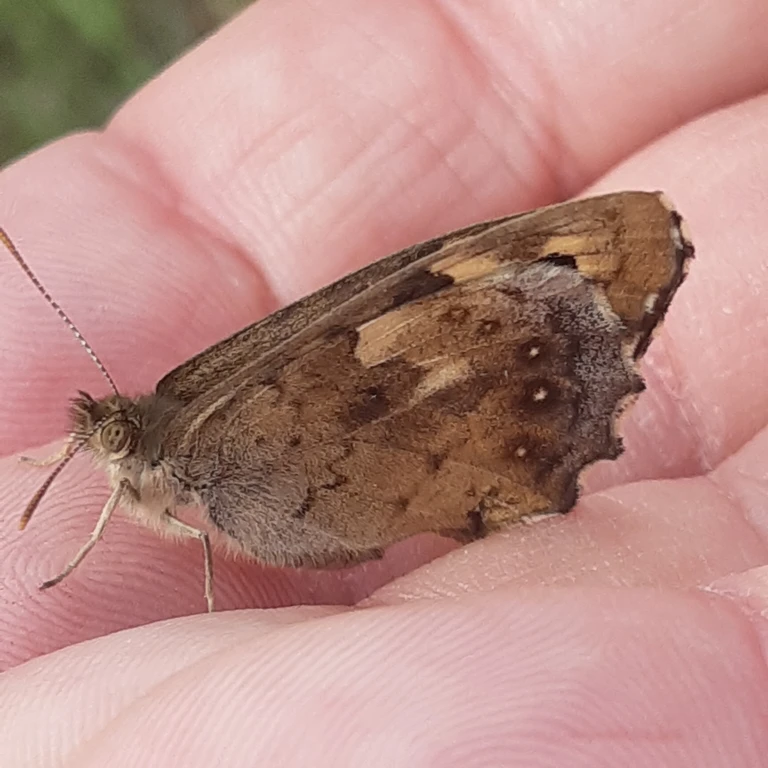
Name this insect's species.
Pararge aegeria
